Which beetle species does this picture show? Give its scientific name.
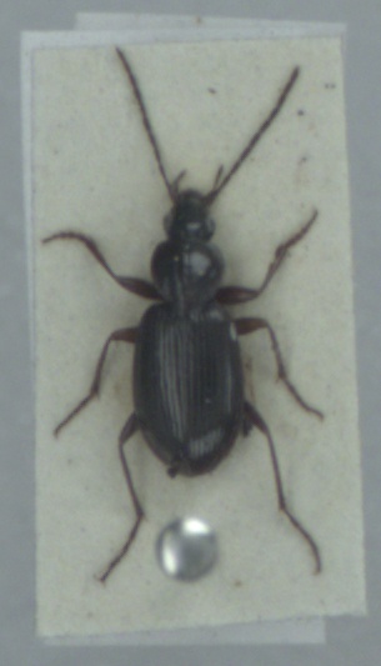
Agonum fuliginosum
